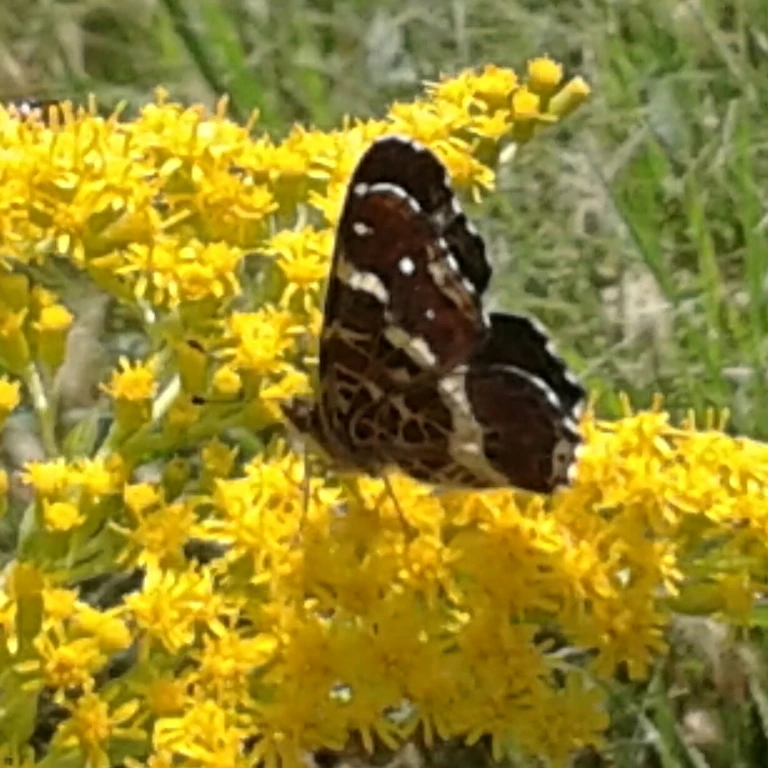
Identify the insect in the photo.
Araschnia levana
